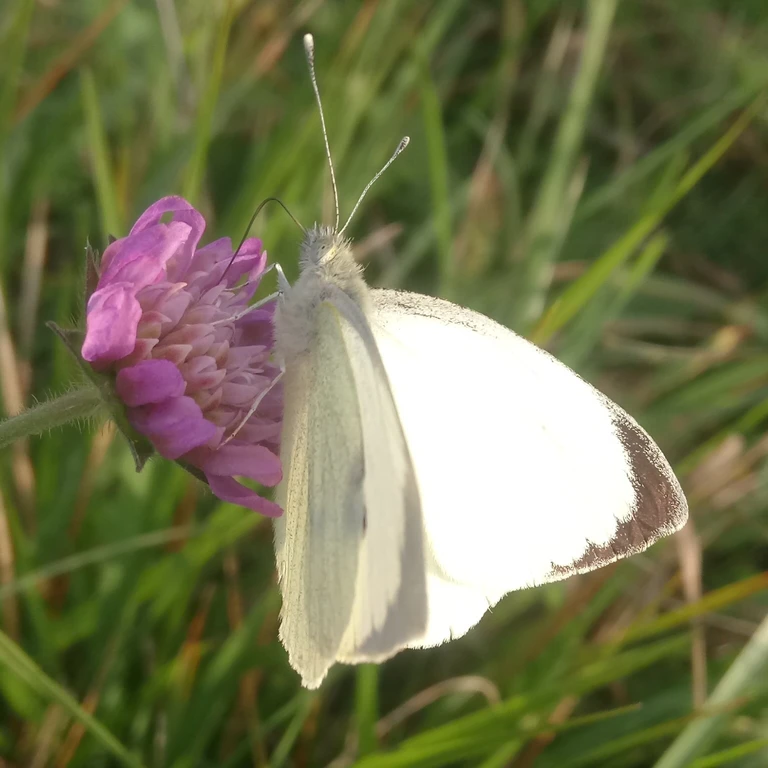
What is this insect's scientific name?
Pieris brassicae
